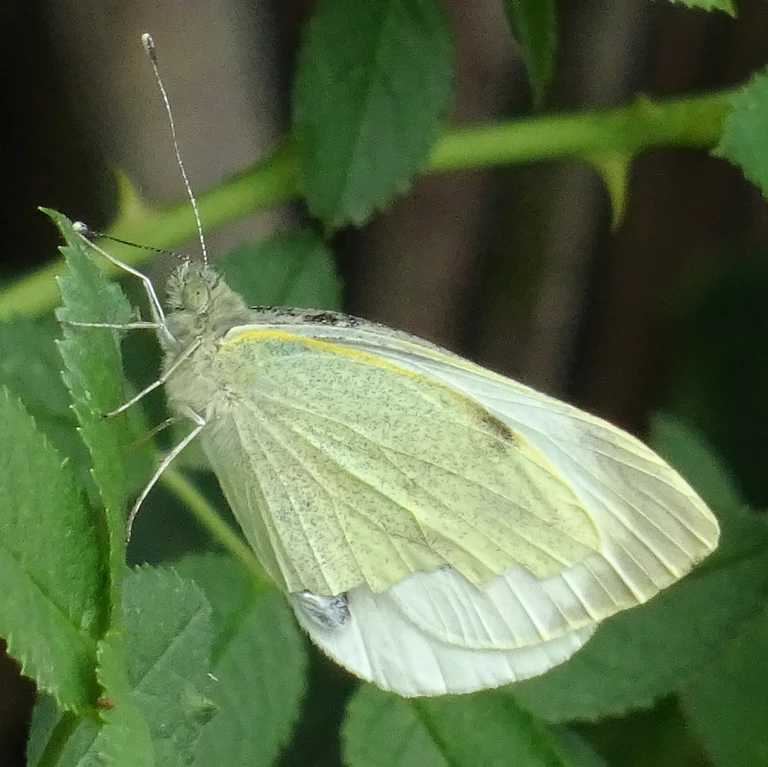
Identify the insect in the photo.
Pieris brassicae
